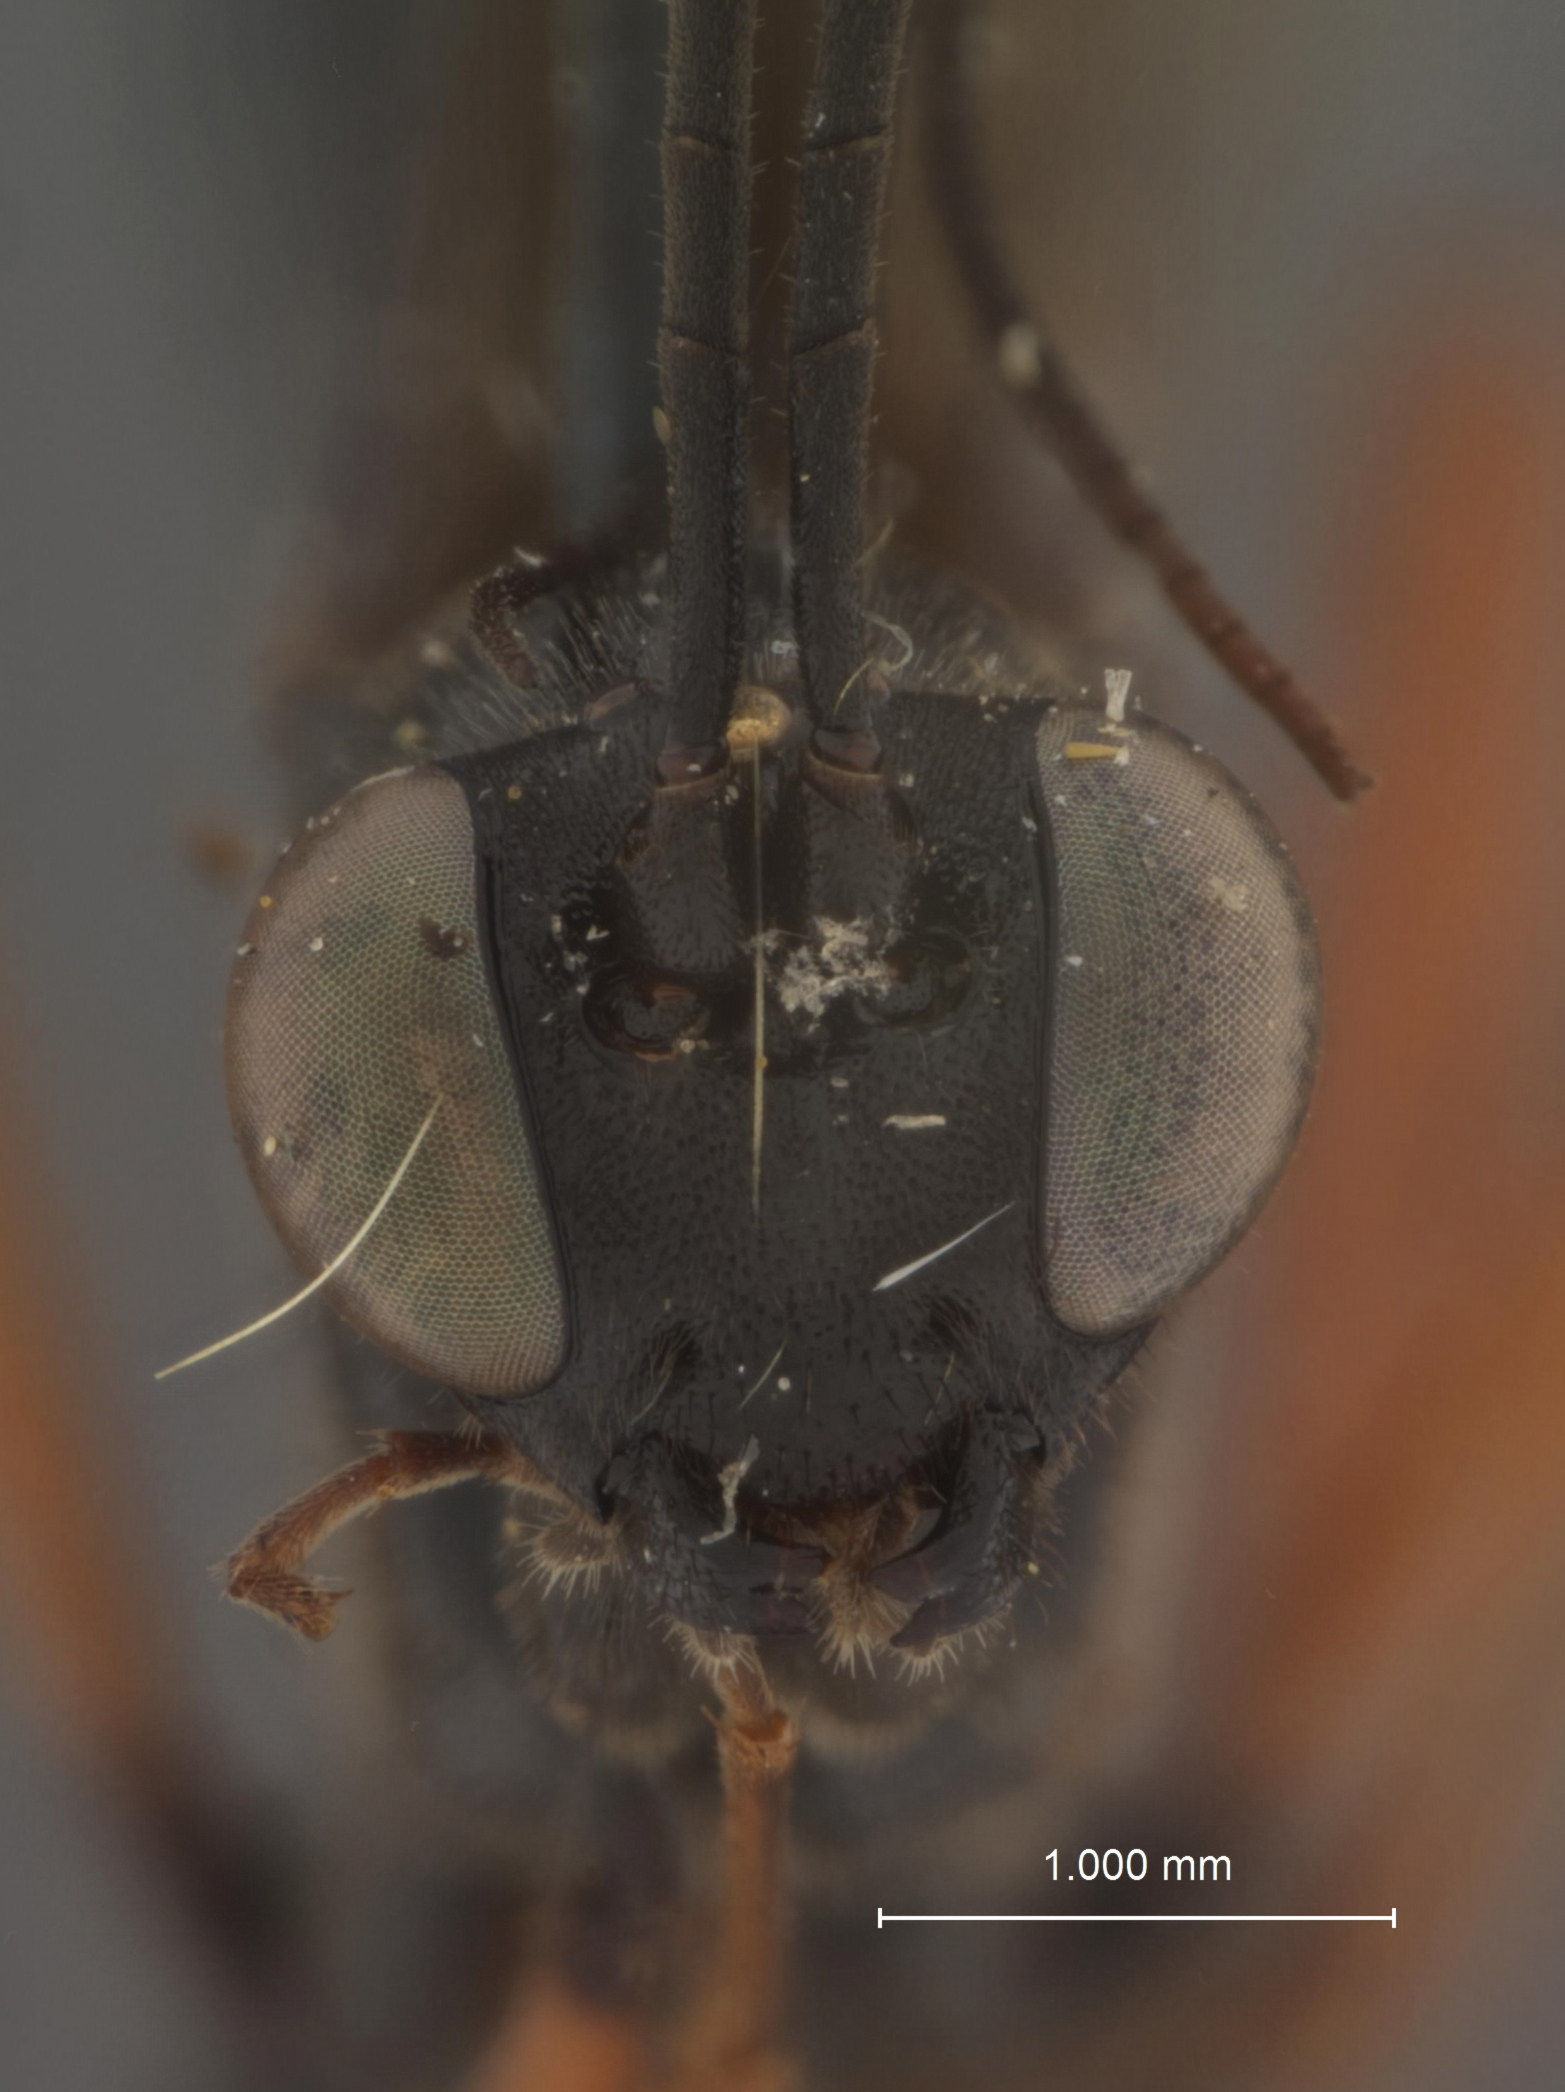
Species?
Exetastes convergens
